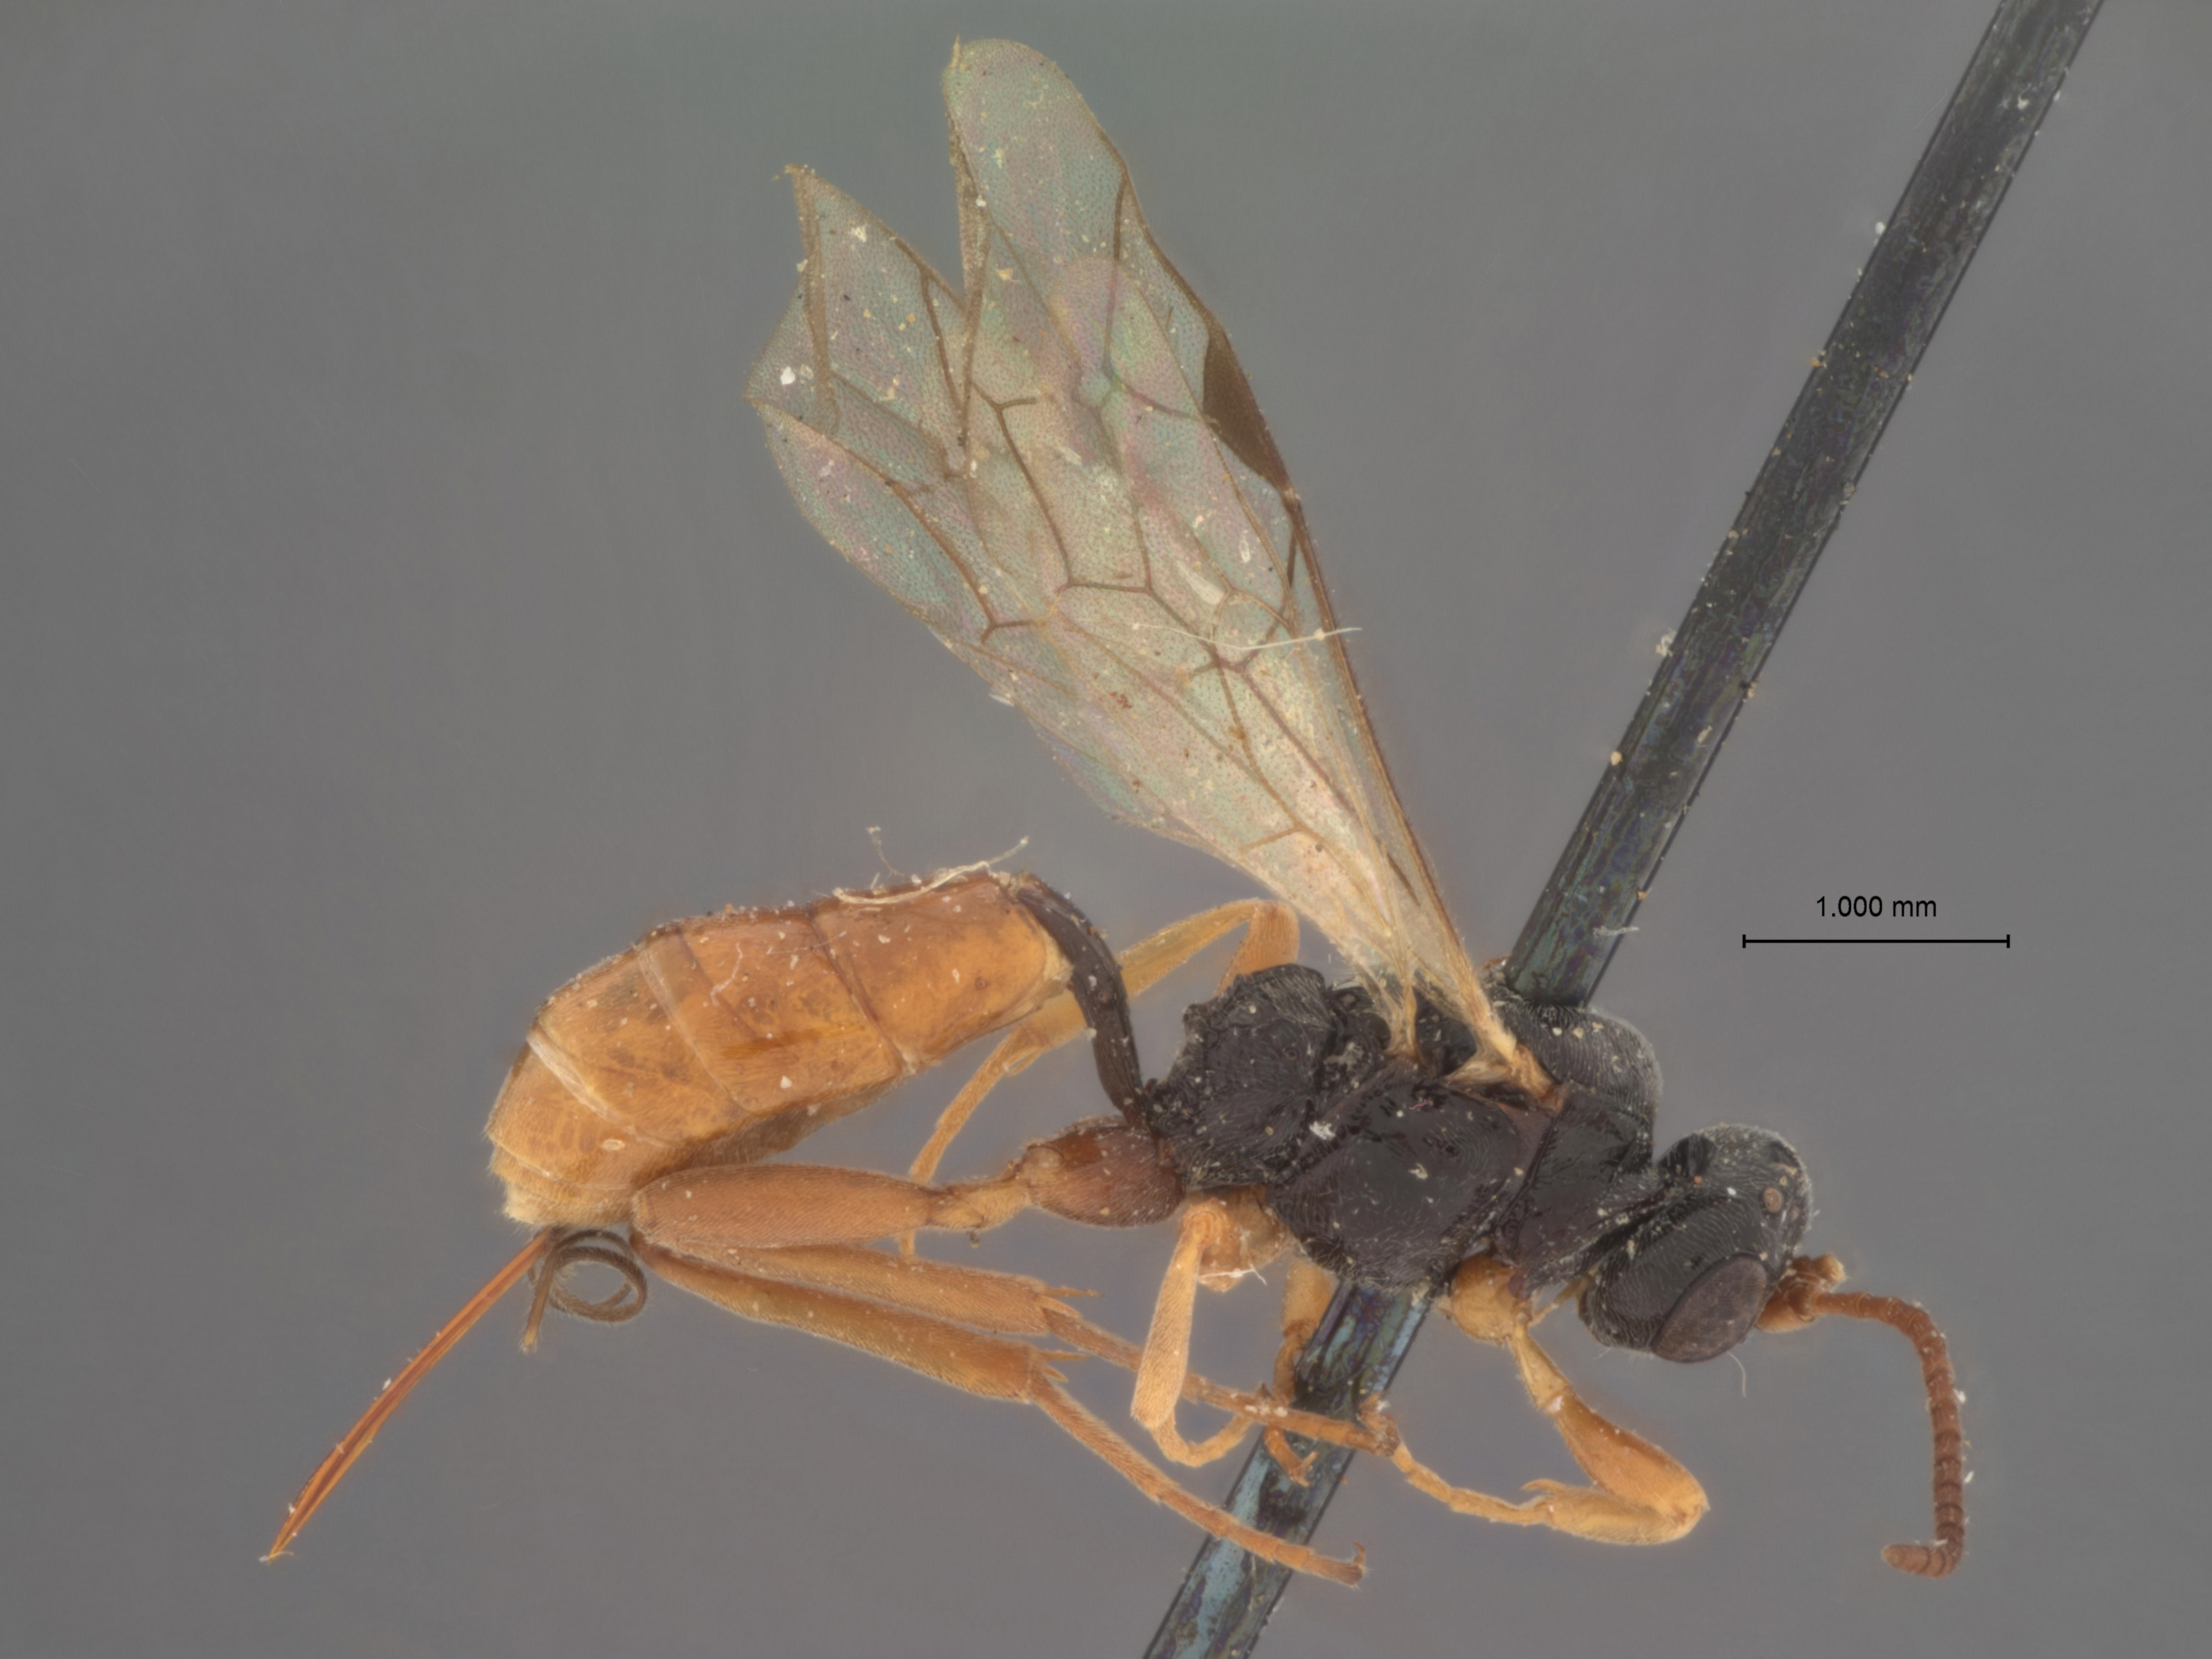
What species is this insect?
Bathymetis antipoda
